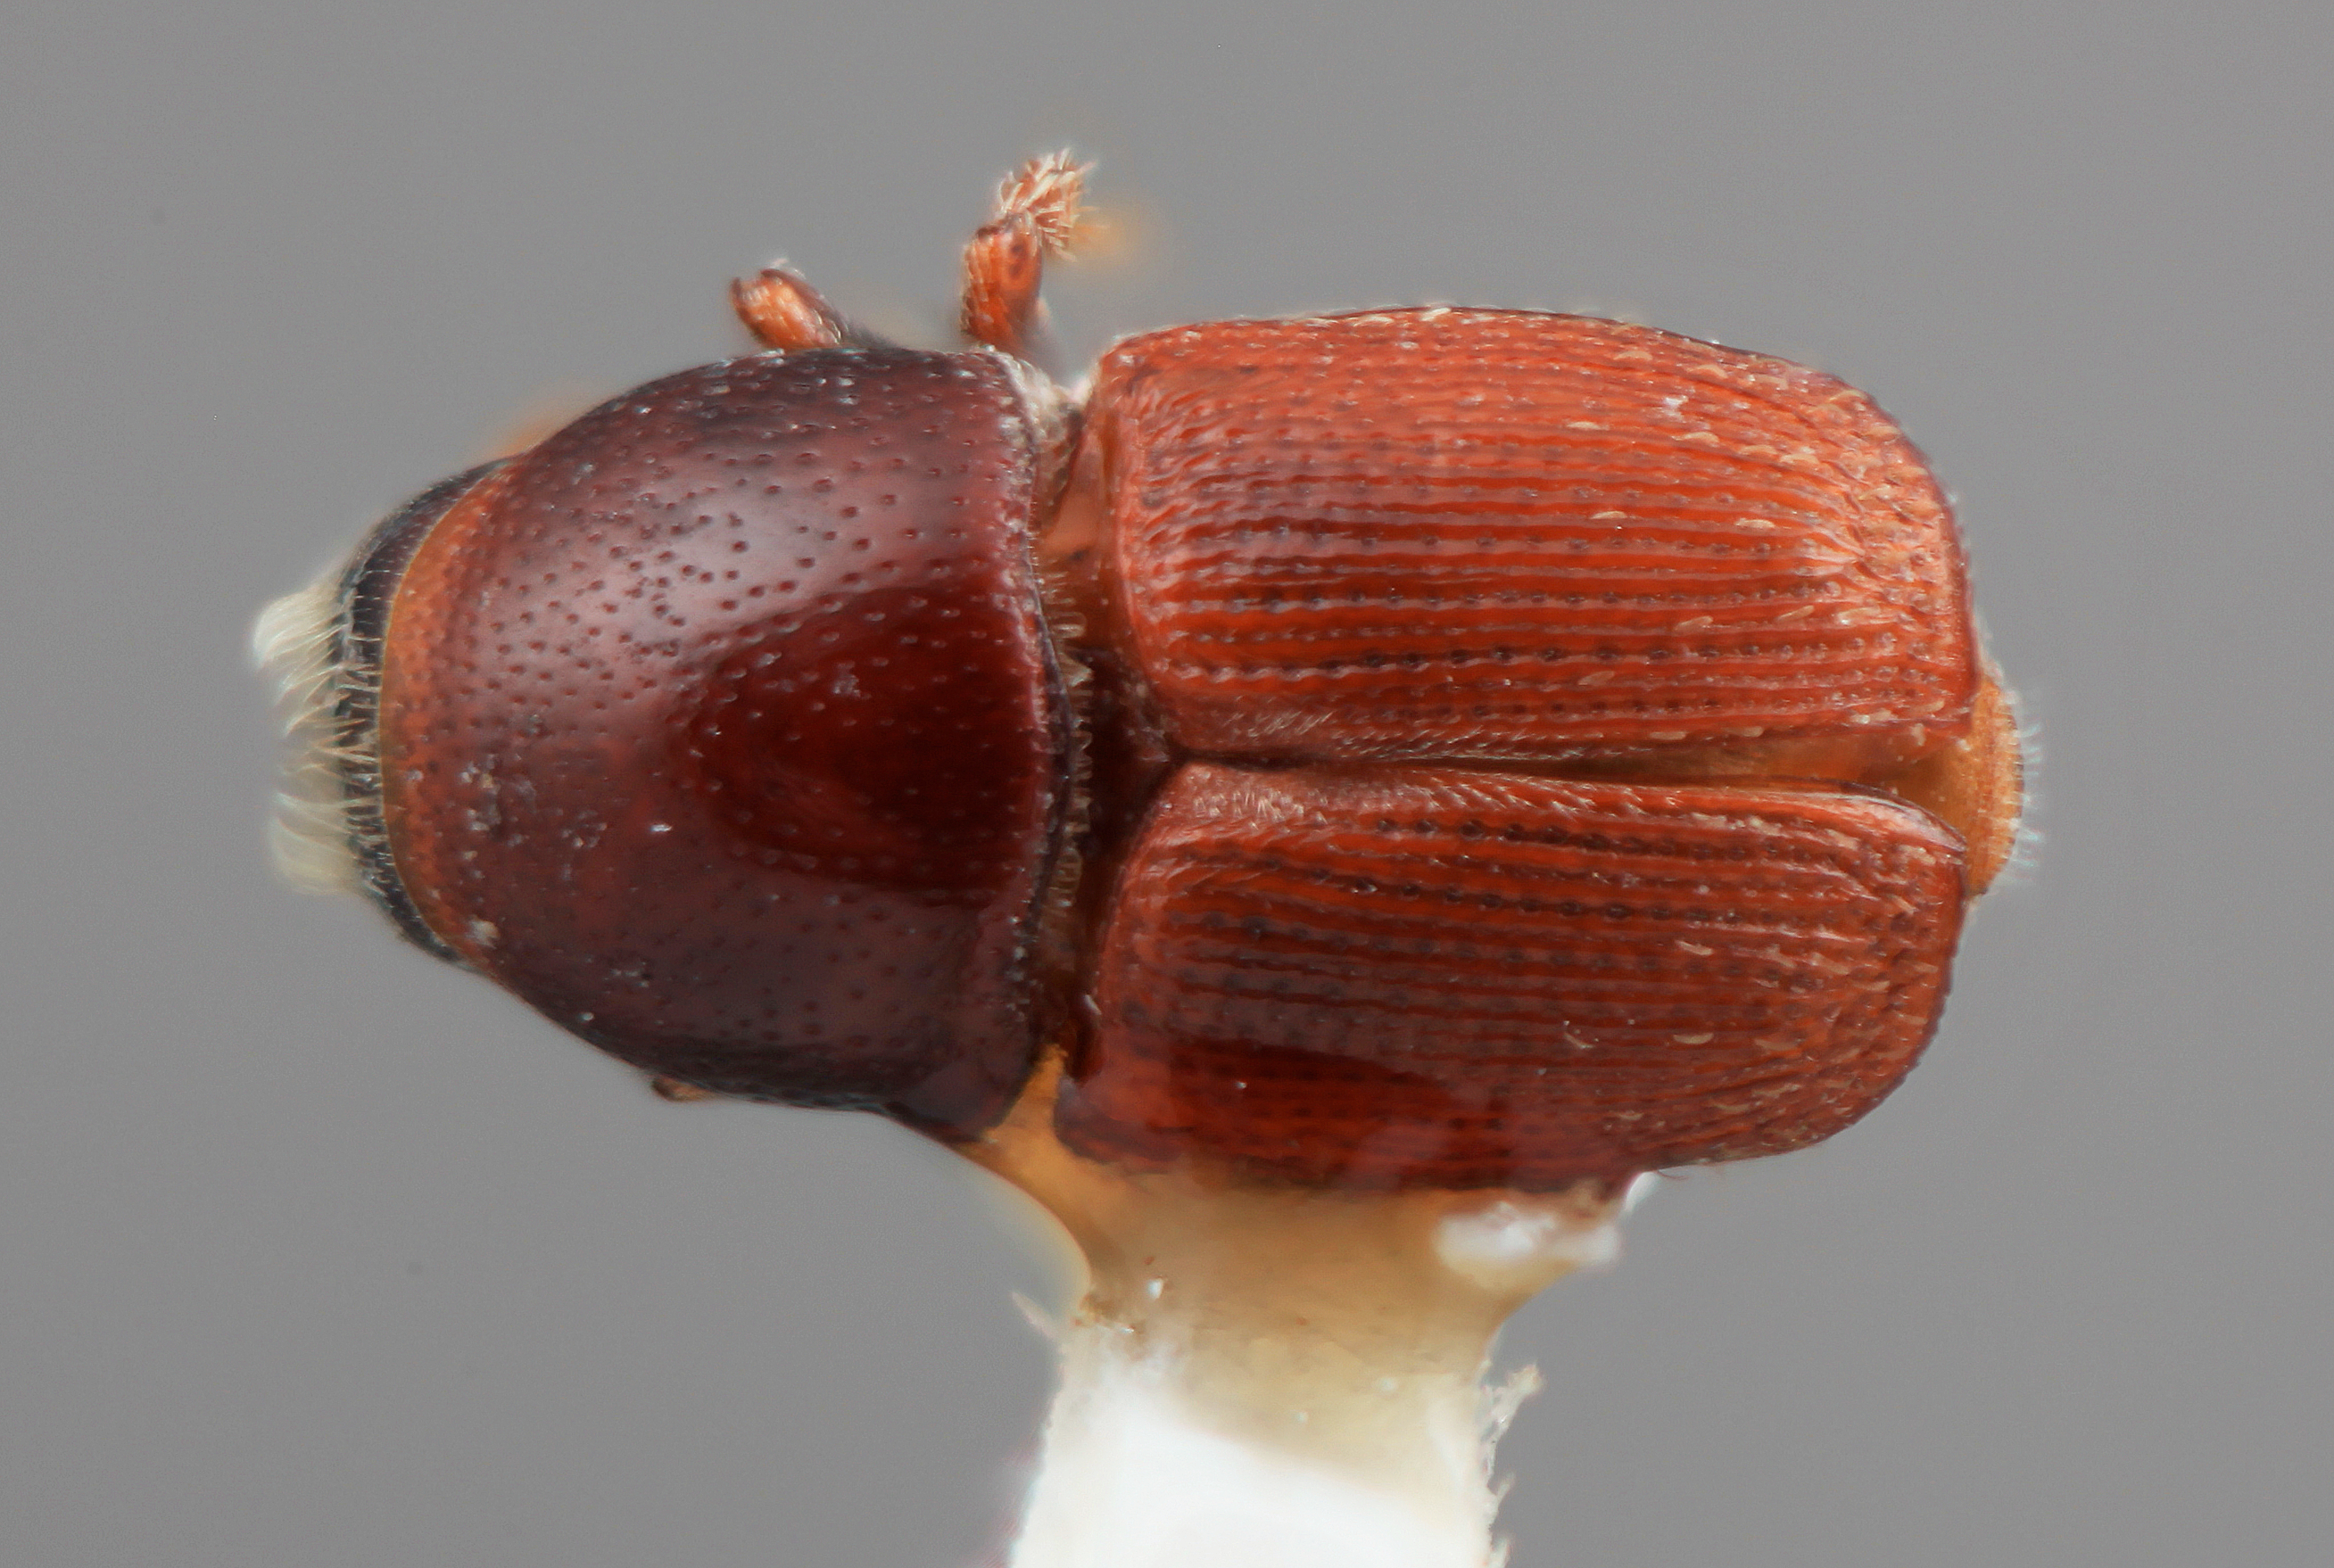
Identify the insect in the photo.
Scolytus cristatus
